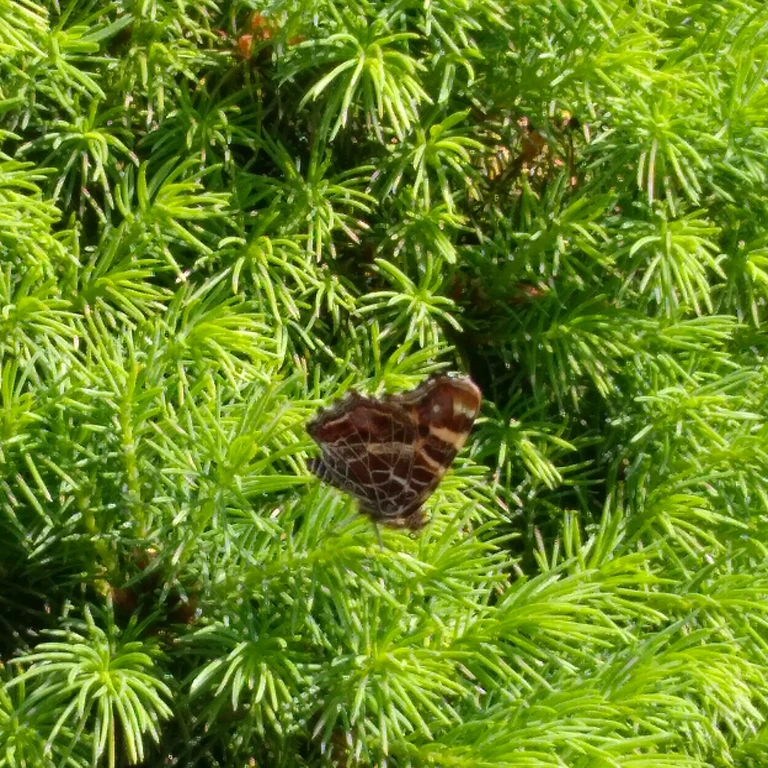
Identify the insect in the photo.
Araschnia levana
